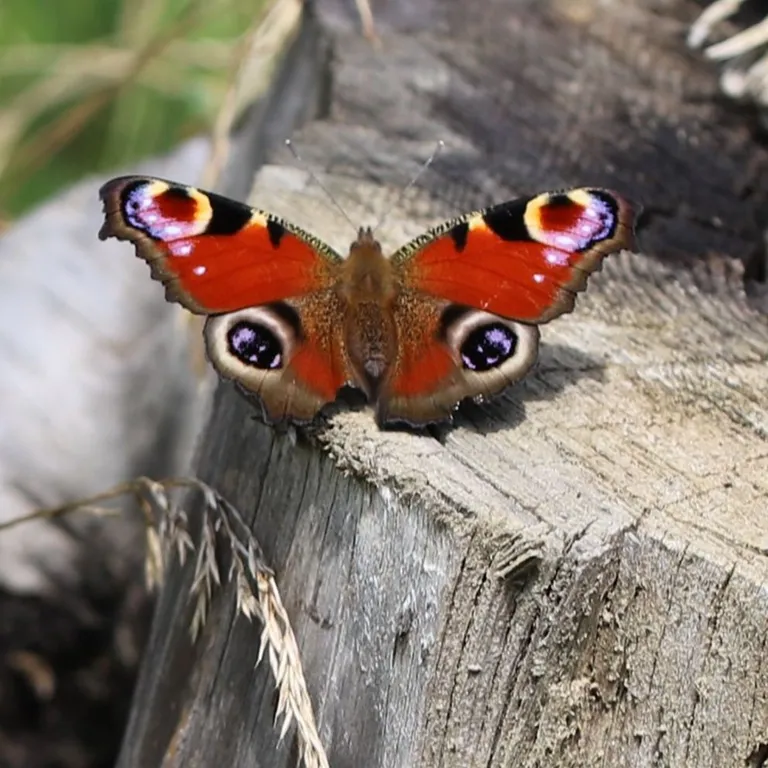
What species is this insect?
Aglais io
